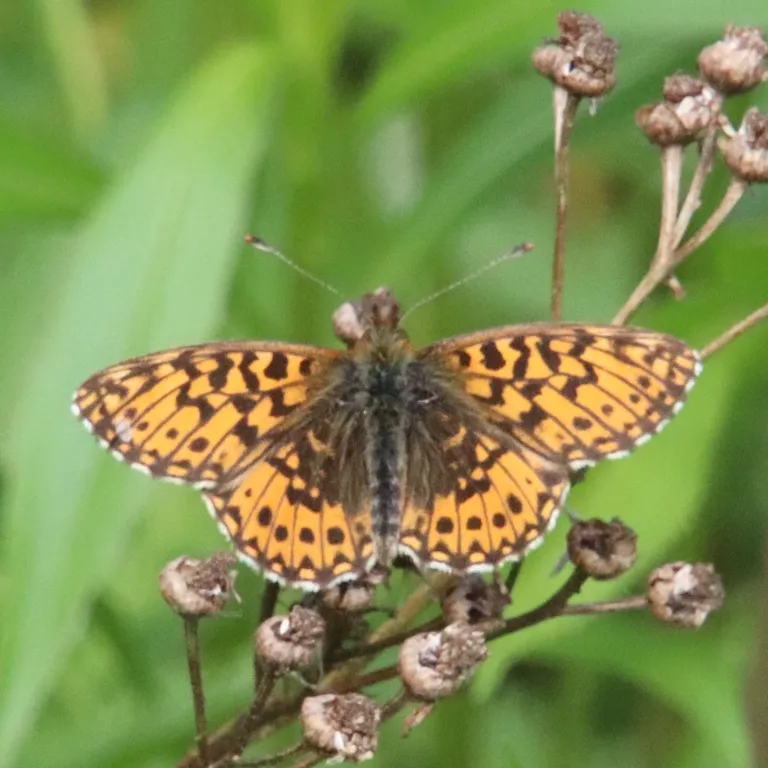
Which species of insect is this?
Boloria dia
